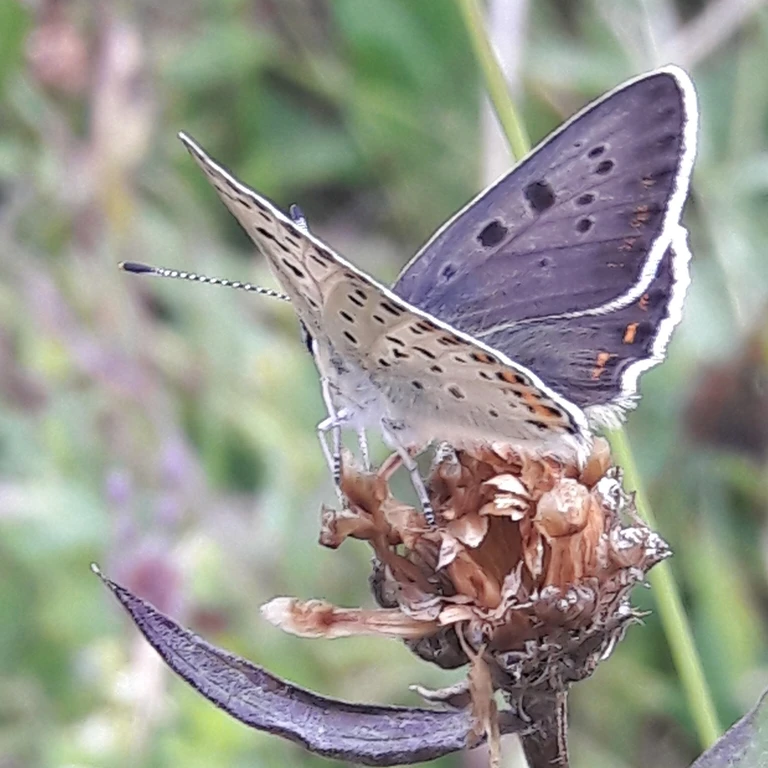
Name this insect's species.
Lycaena tityrus (also Loweia tityrus)
